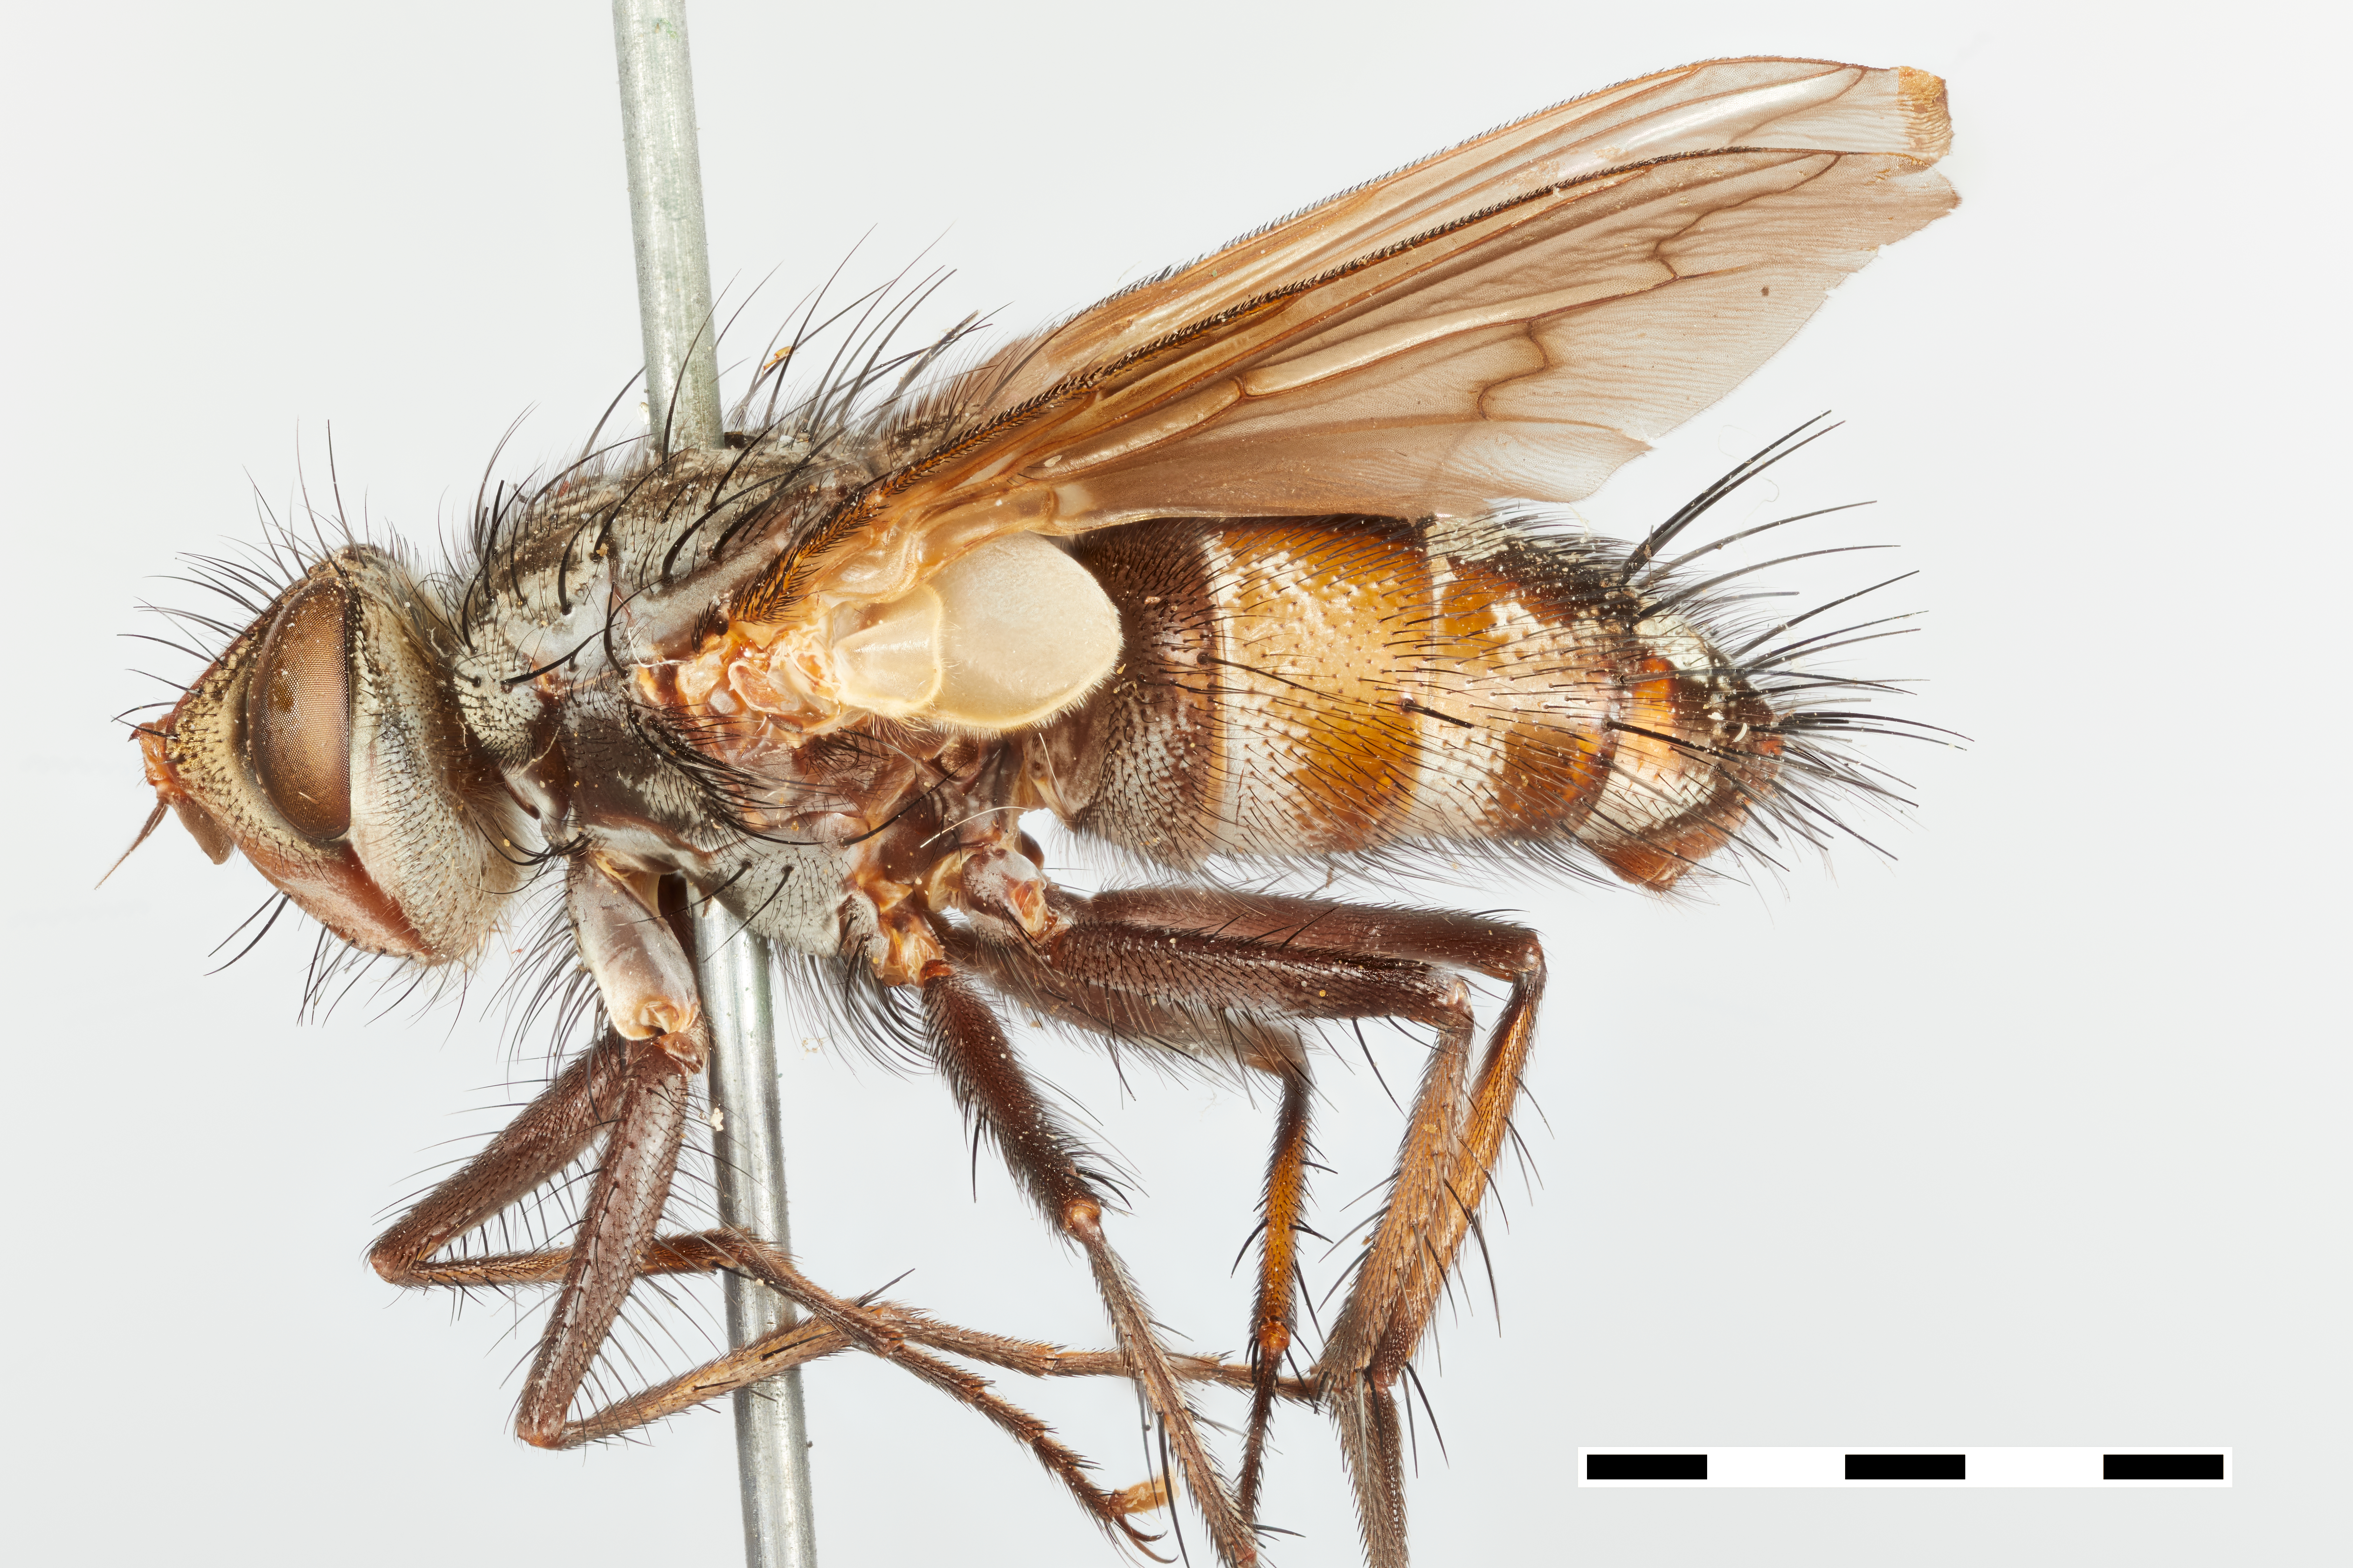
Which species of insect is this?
Microphthalma pruinosa
